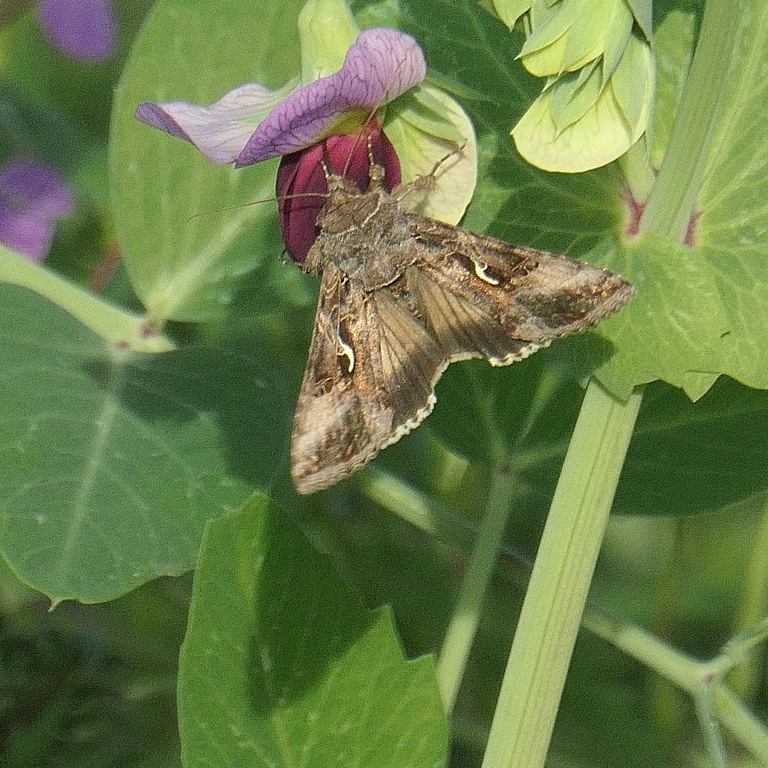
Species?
Autographa gamma
